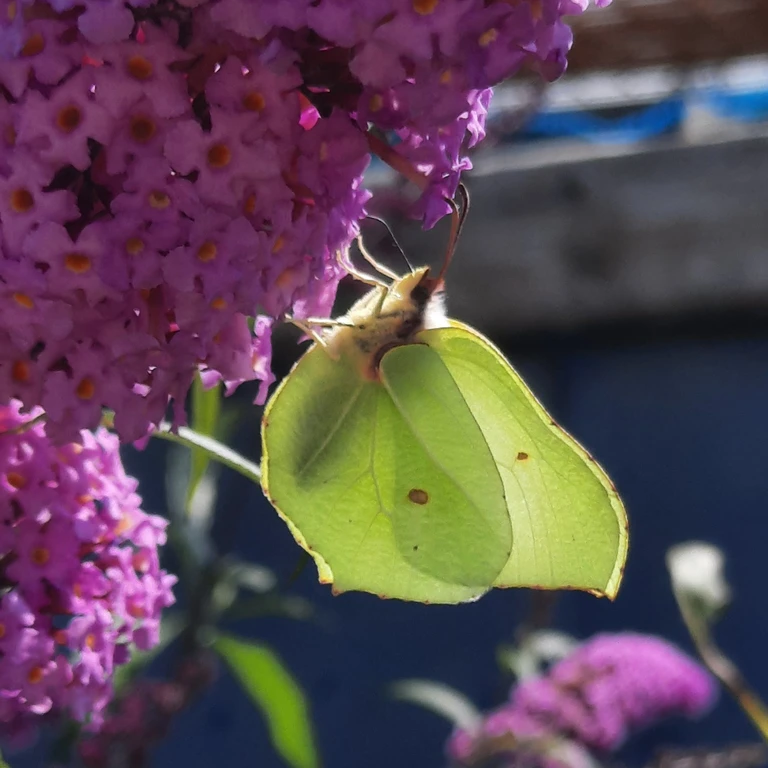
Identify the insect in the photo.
Gonepteryx rhamni
